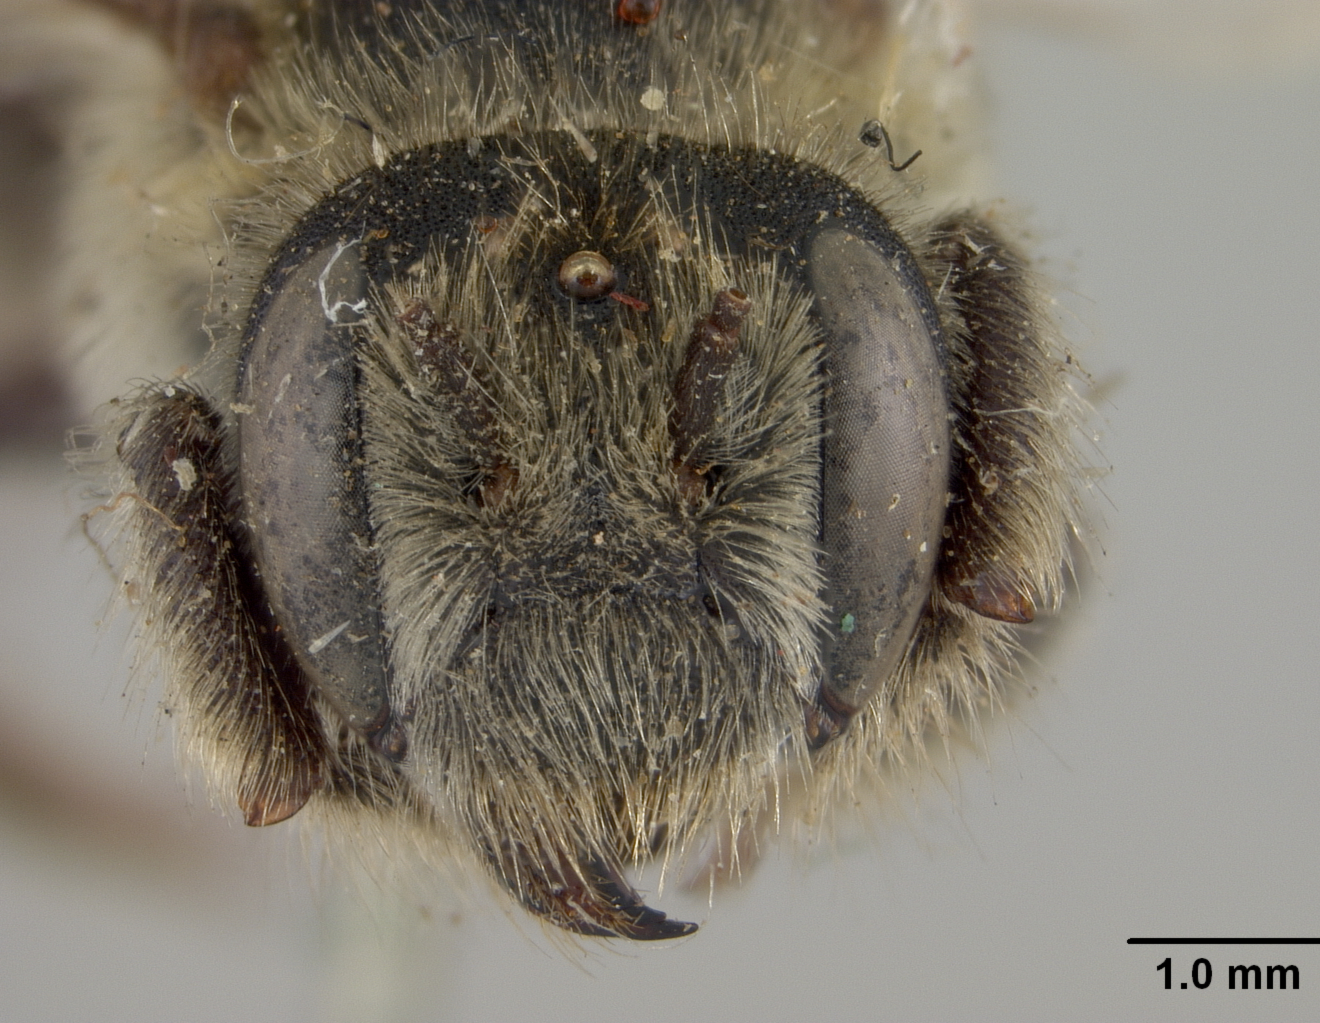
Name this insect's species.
Megachile astata
